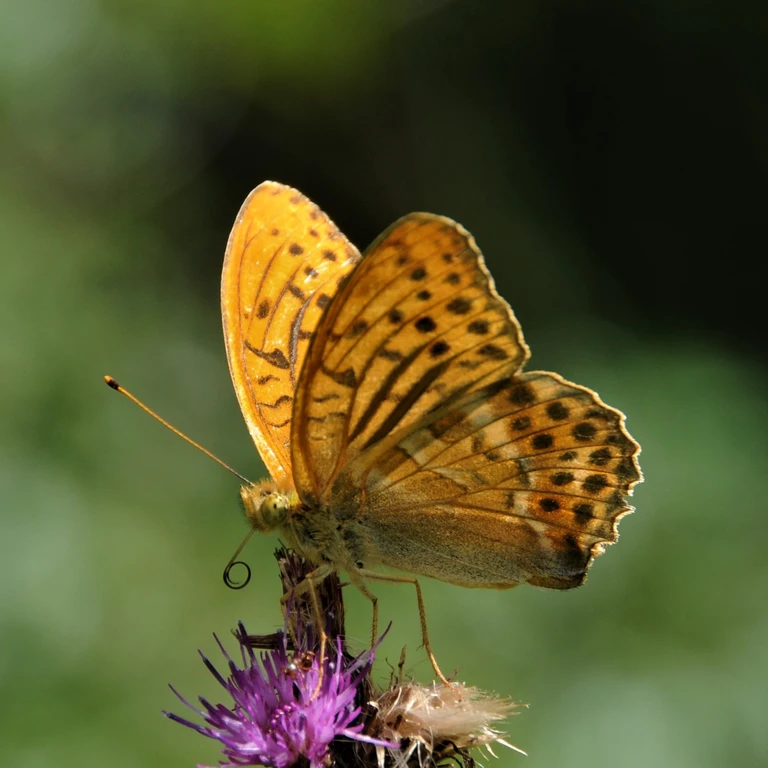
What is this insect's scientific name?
Argynnis paphia
